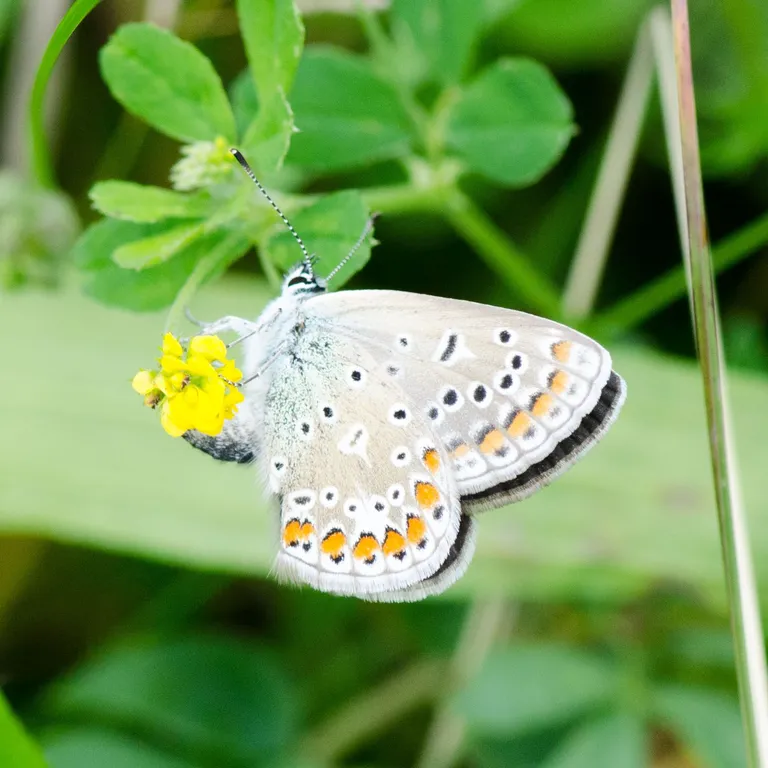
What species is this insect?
Polyommatus icarus
